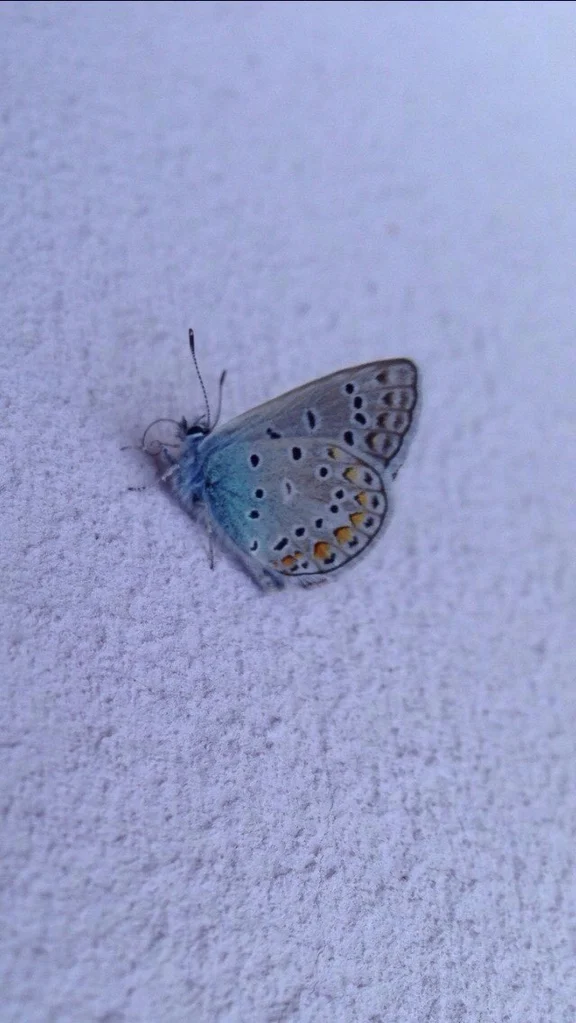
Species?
Polyommatus icarus
